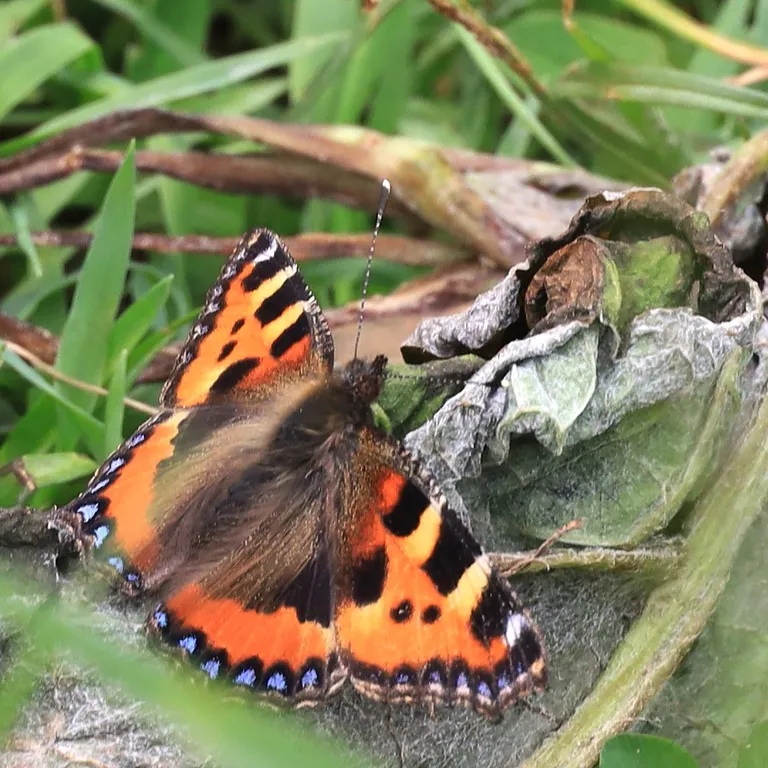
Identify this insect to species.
Aglais urticae
